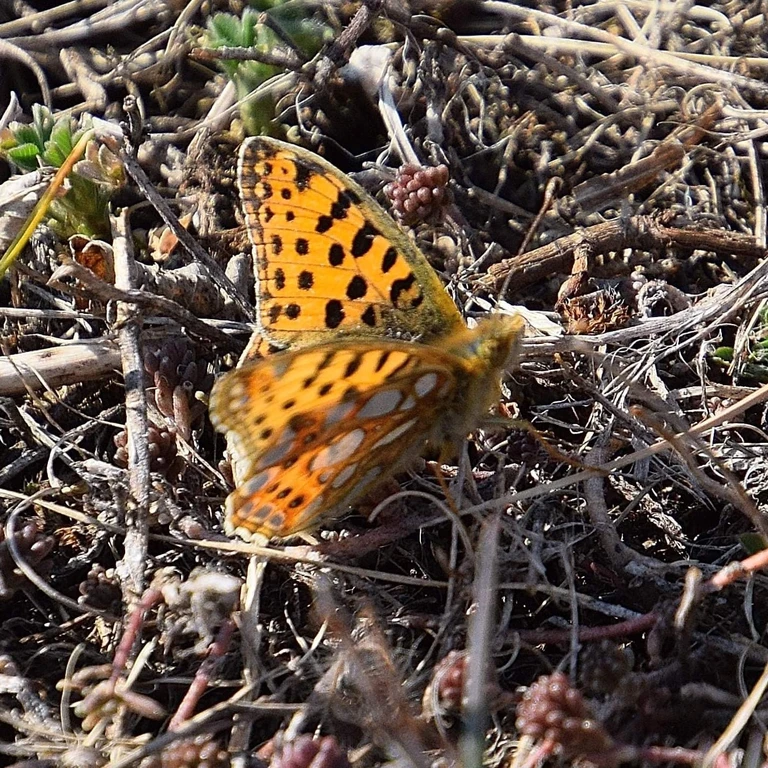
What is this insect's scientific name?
Issoria lathonia
